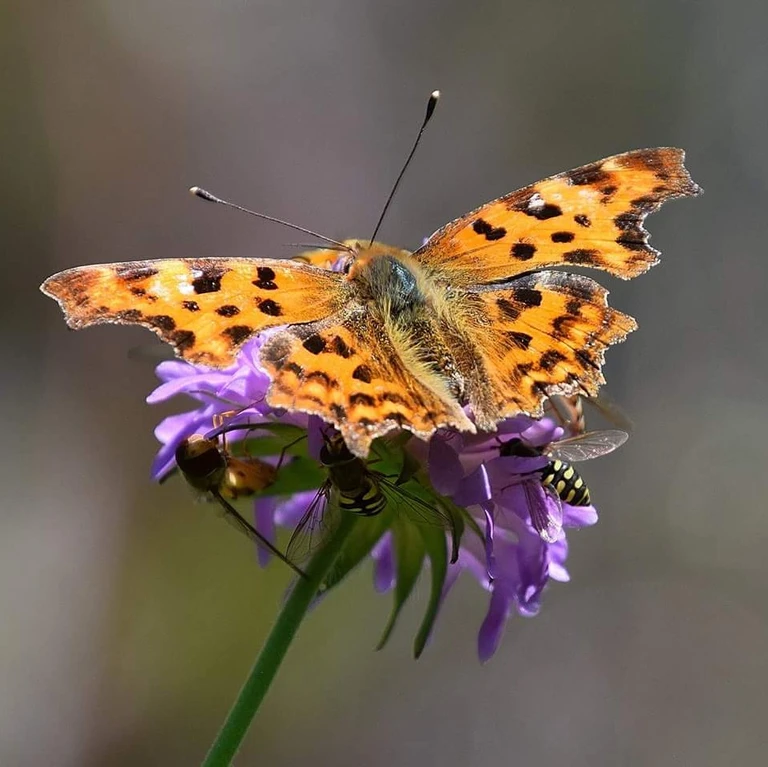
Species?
Polygonia c-album
